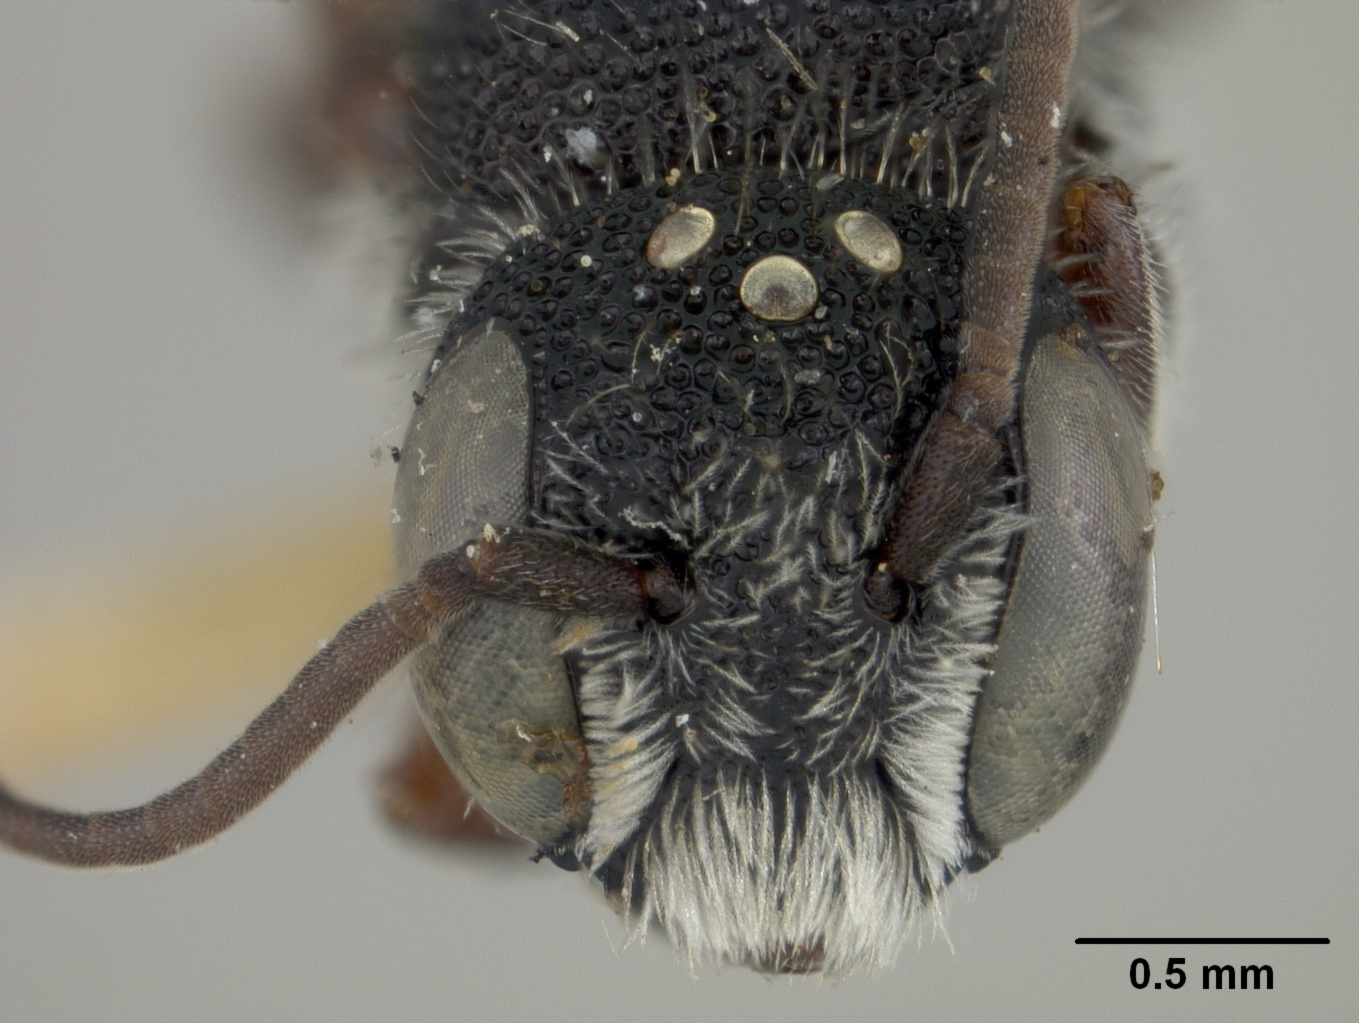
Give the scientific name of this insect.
Heriades leavitti
